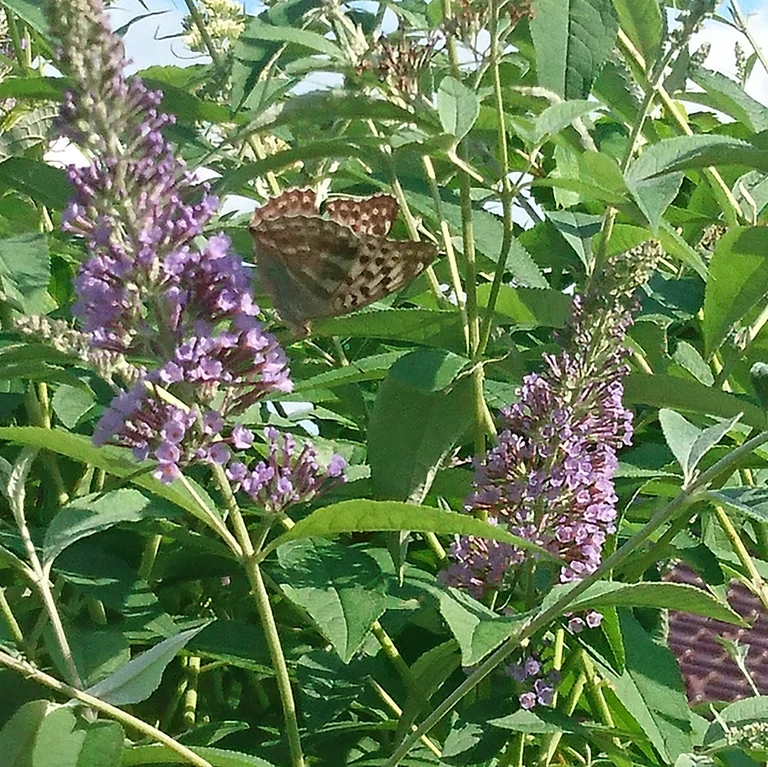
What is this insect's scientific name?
Argynnis paphia
